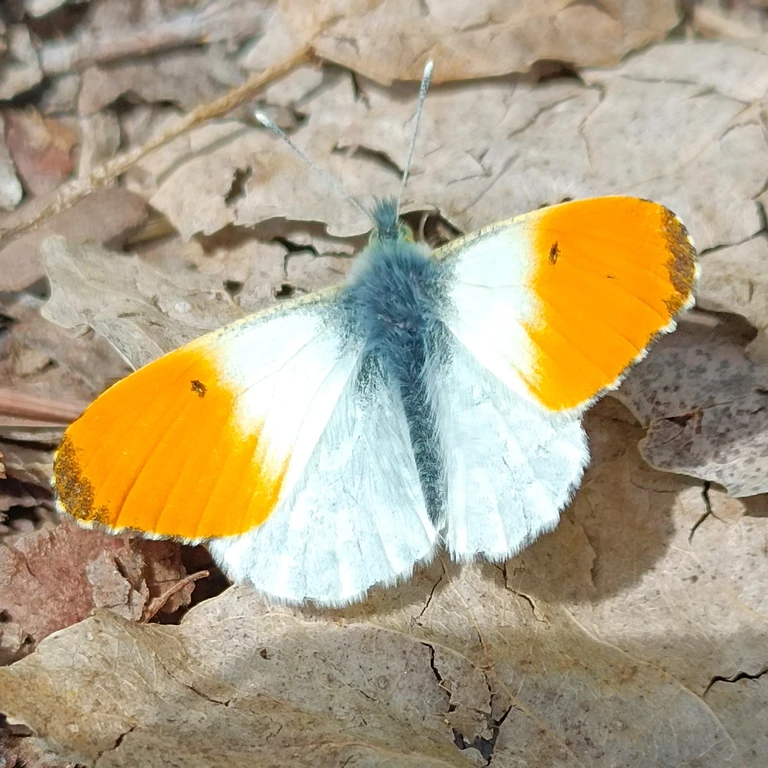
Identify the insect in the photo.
Anthocharis cardamines
